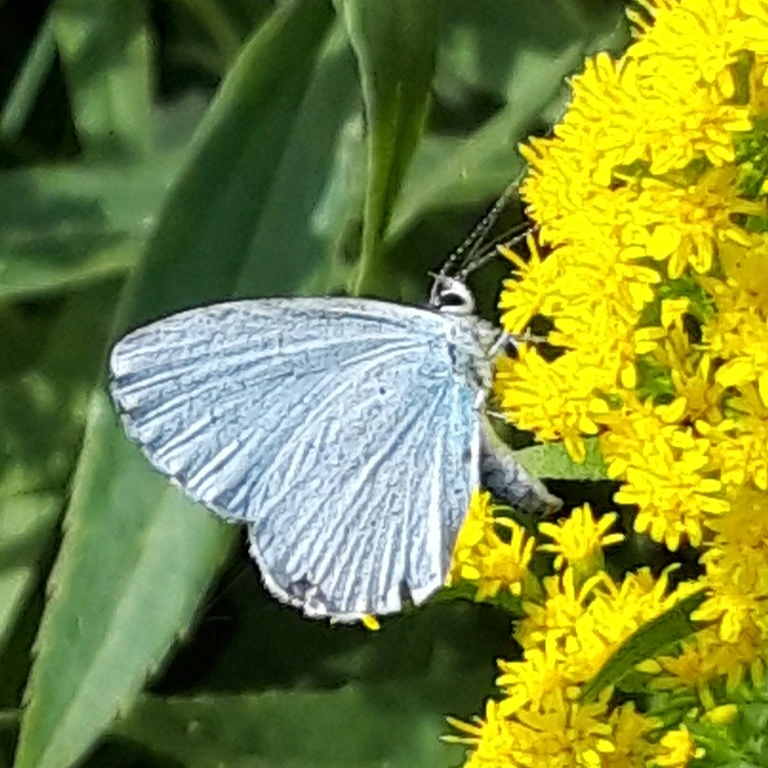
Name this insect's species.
Celastrina argiolus
